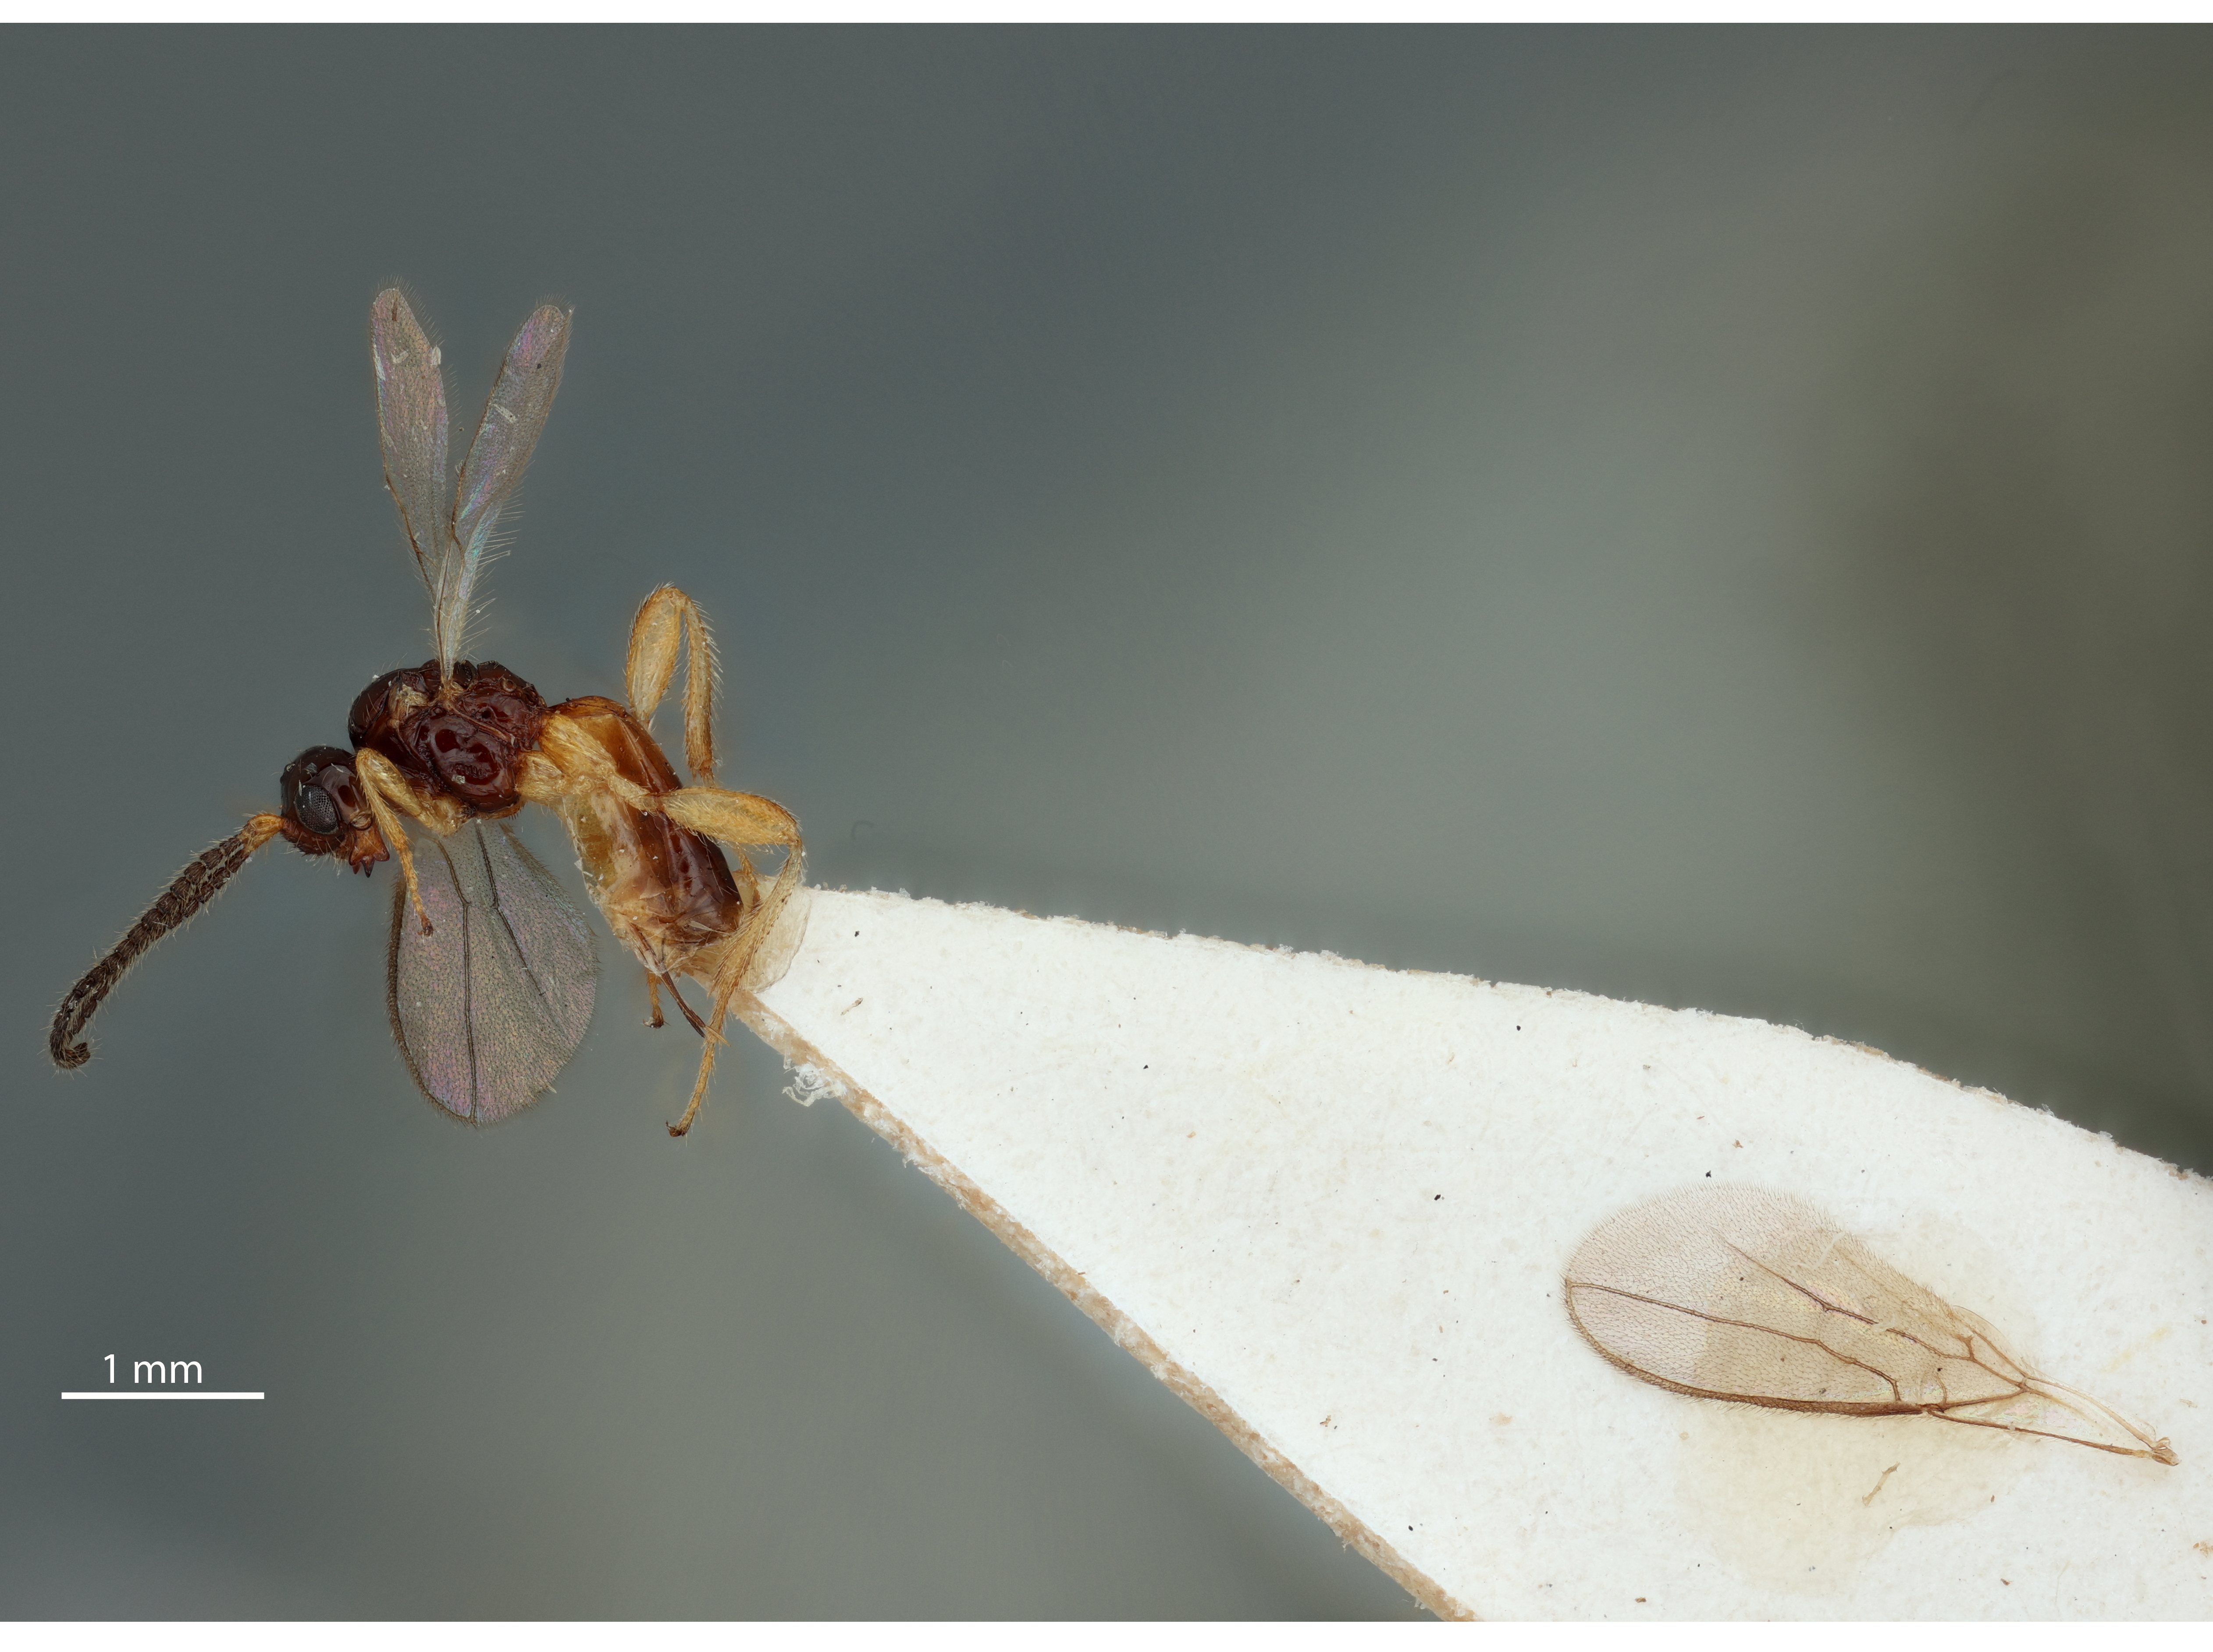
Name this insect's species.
Aspilota dreisbachi
